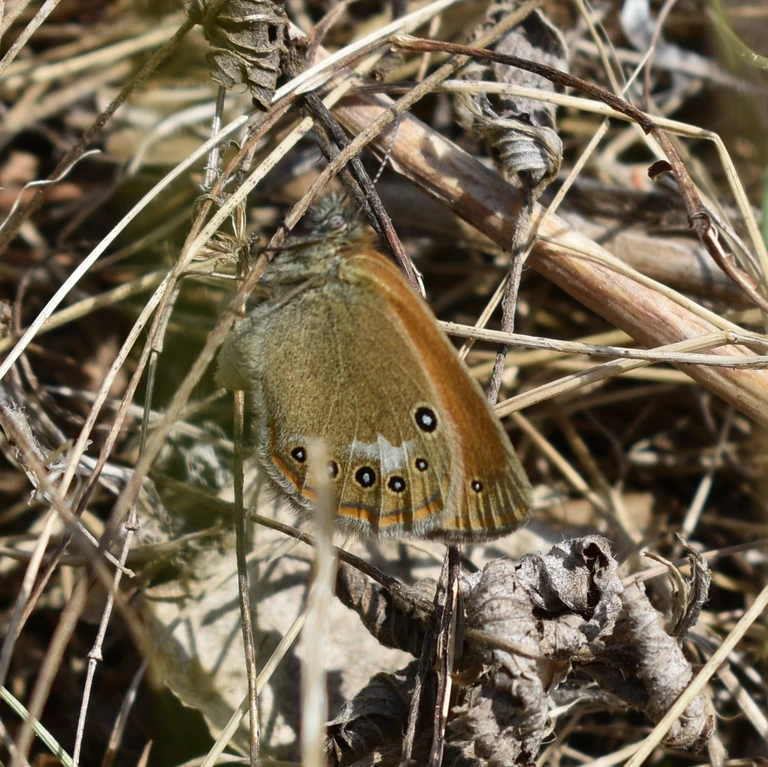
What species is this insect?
Coenonympha glycerion (also Coenonympha iphis)
